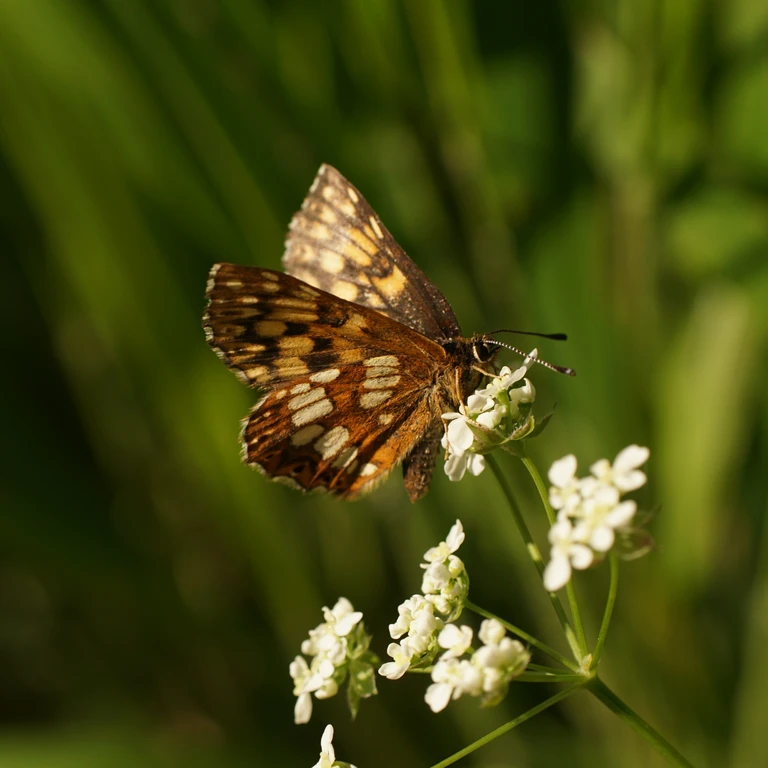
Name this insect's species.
Hamearis lucina
